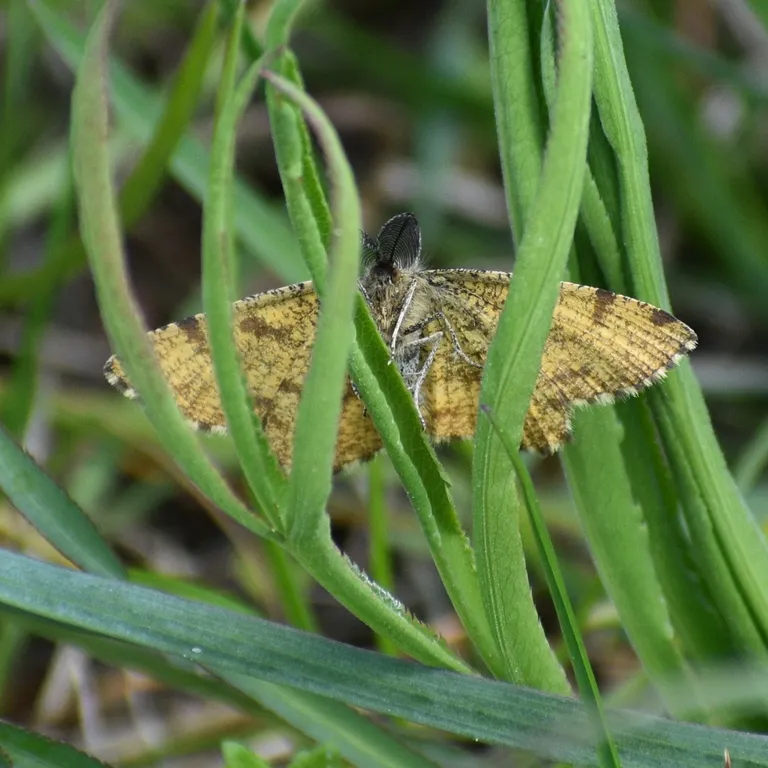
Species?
Ematurga atomaria
